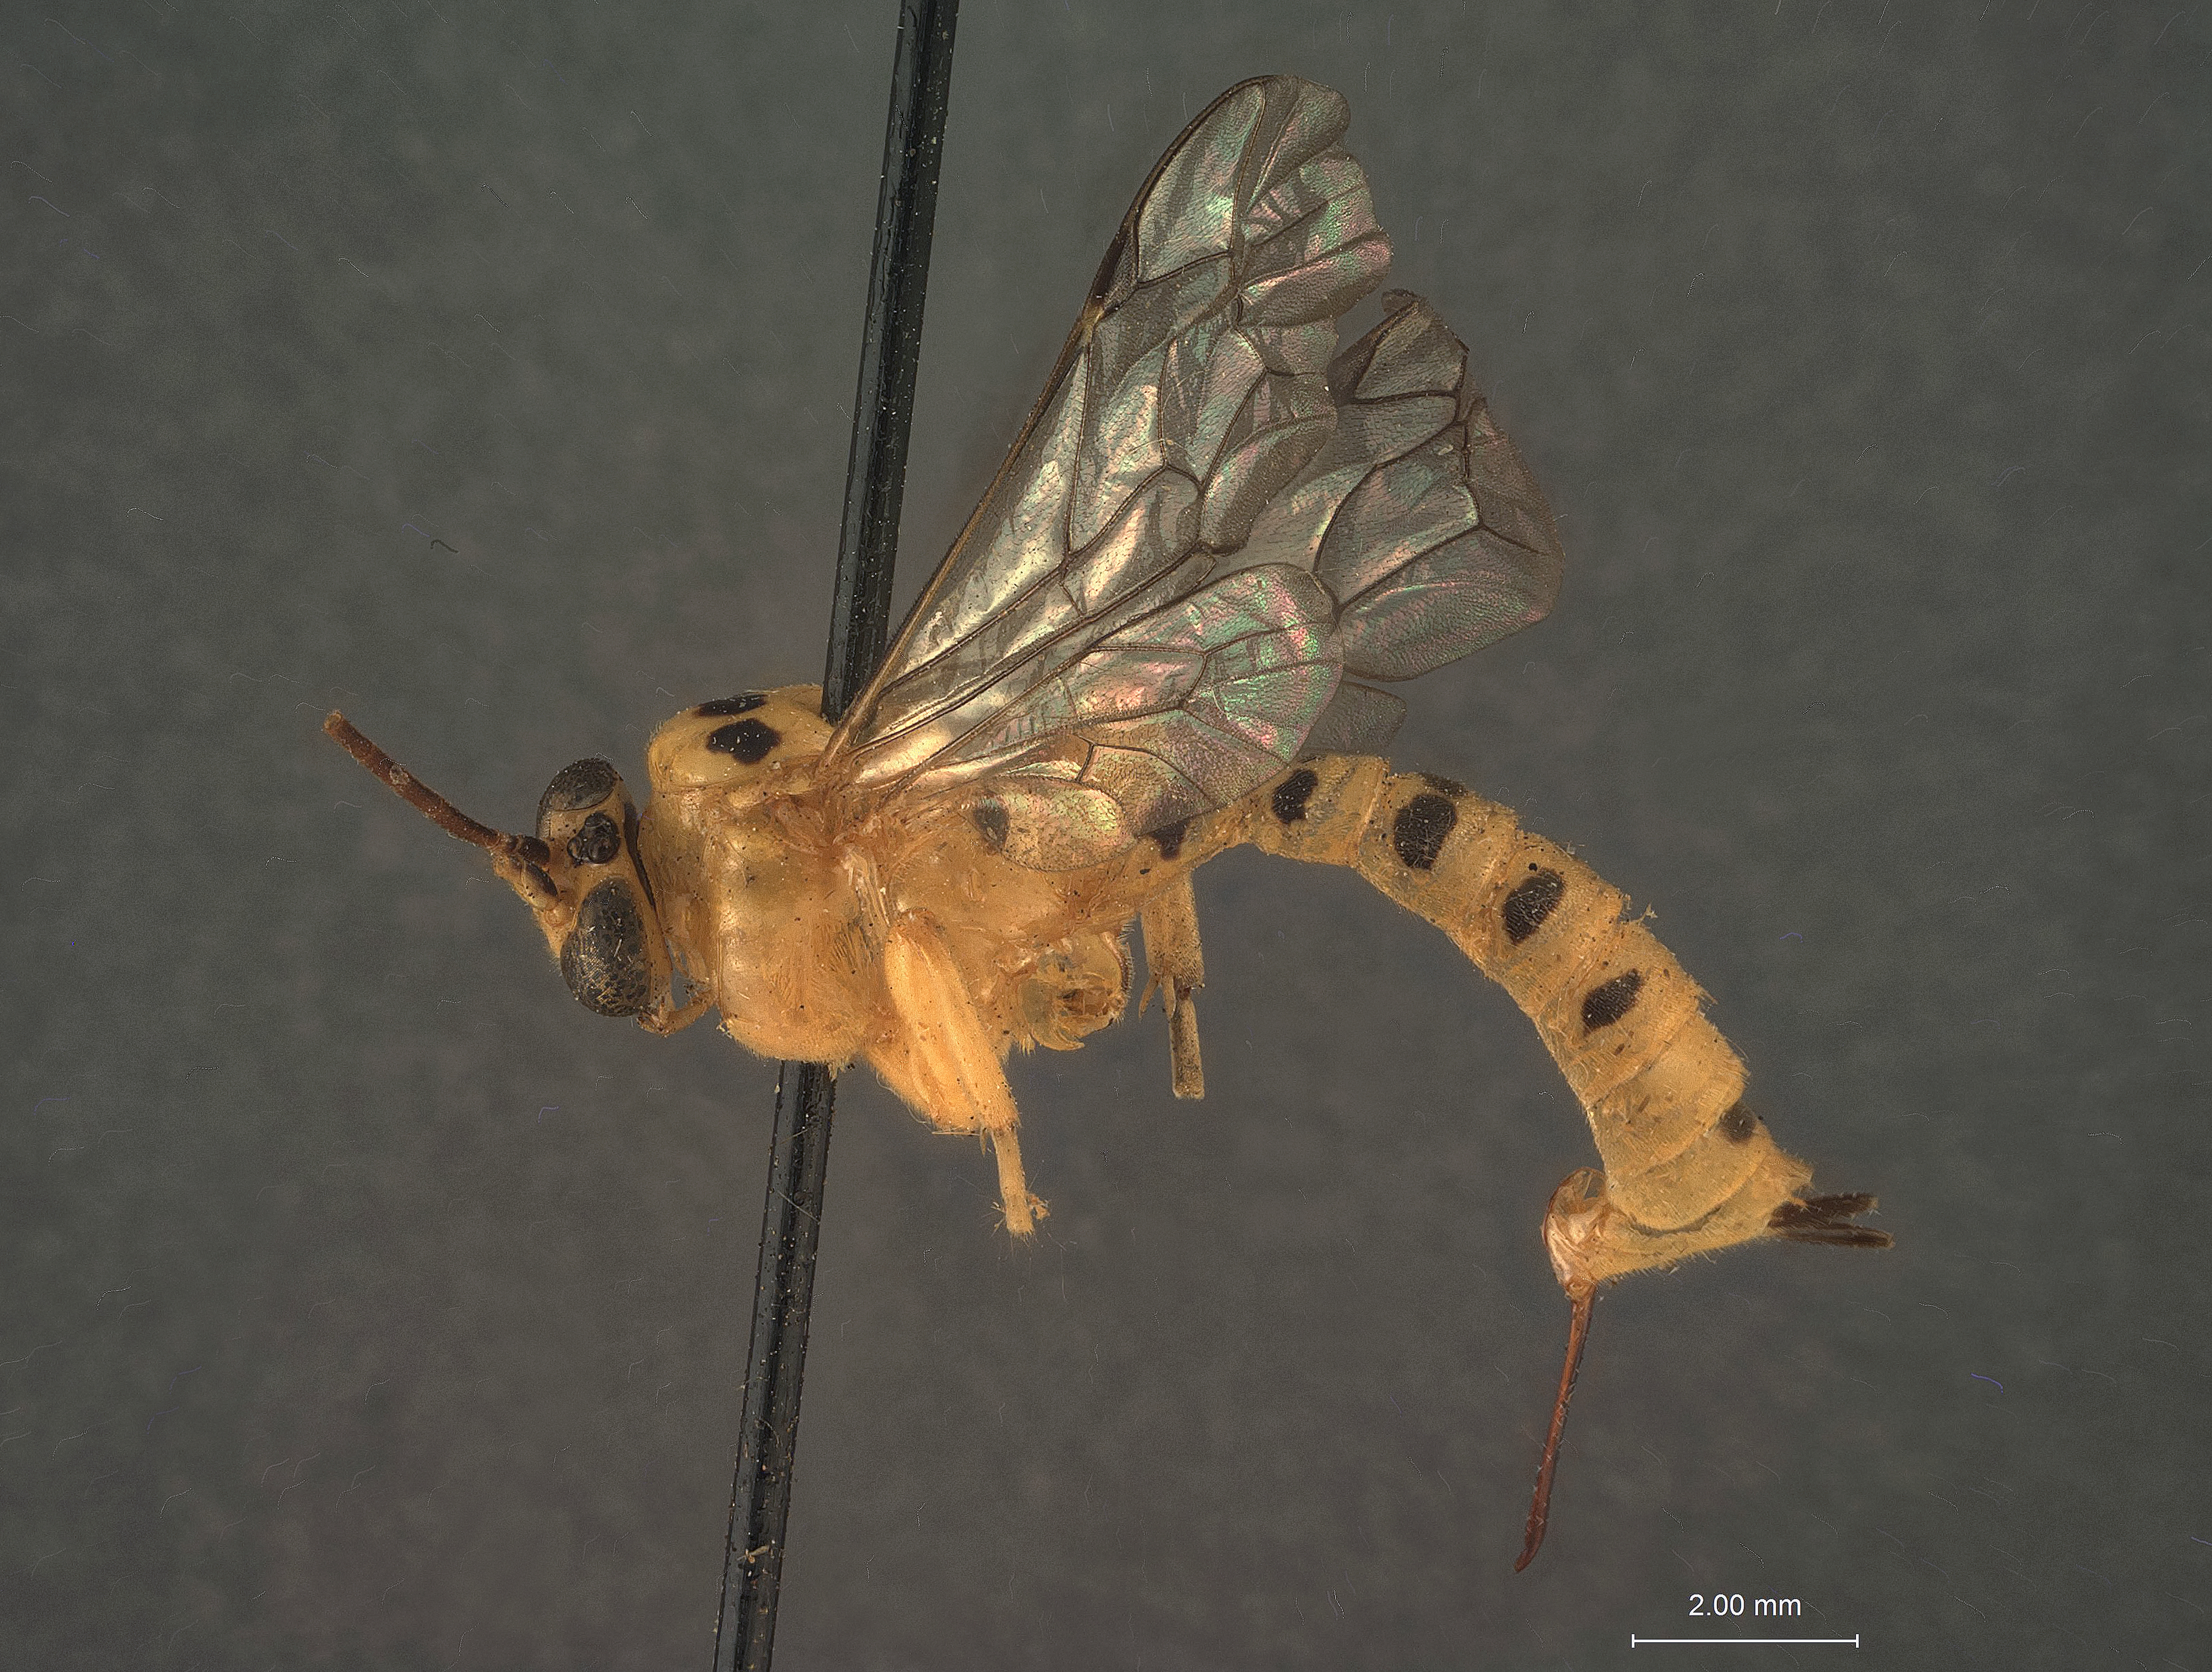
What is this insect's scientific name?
Xanthopimpla densa
